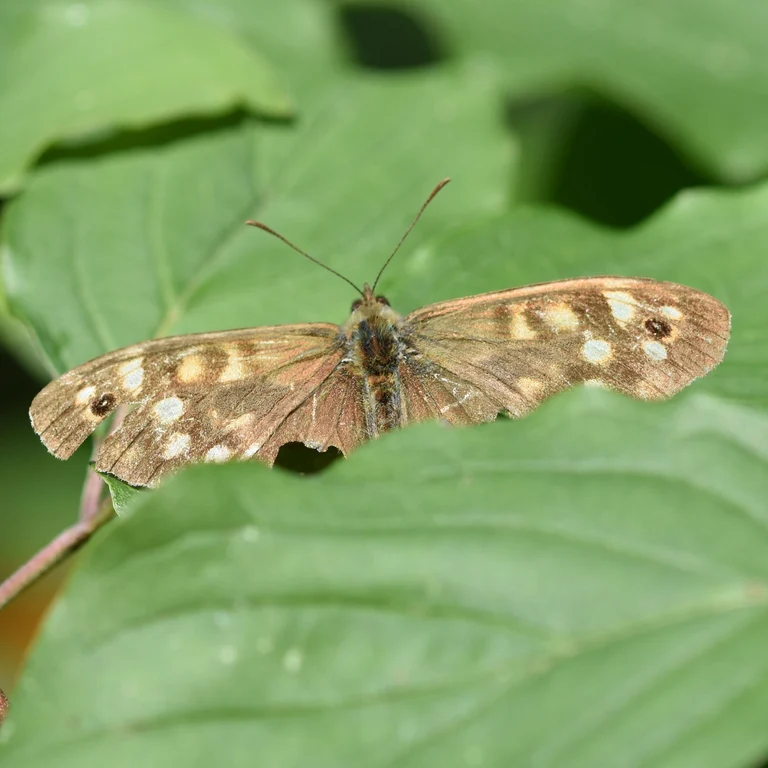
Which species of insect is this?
Pararge aegeria
